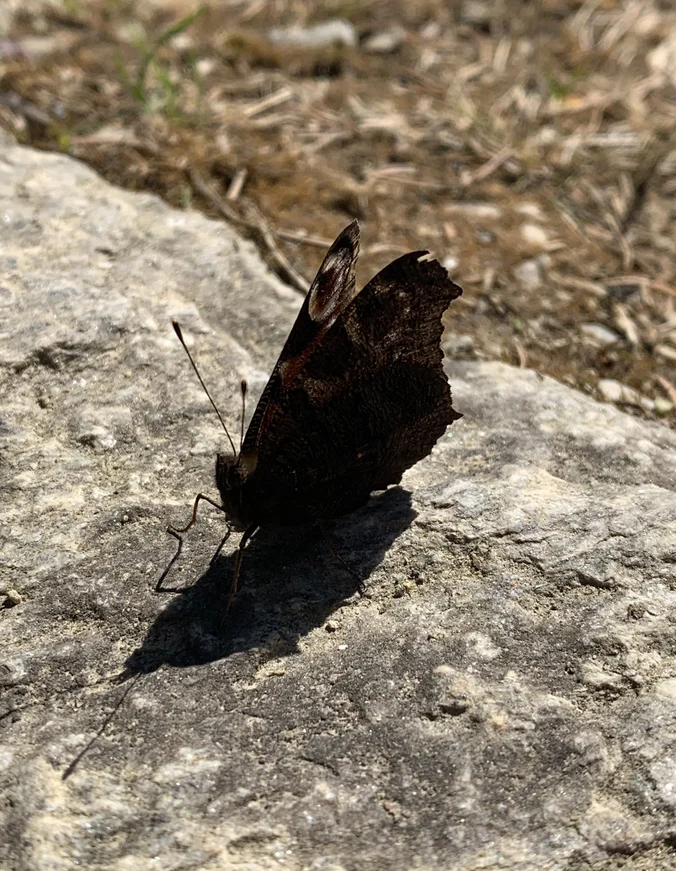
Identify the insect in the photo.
Aglais io
